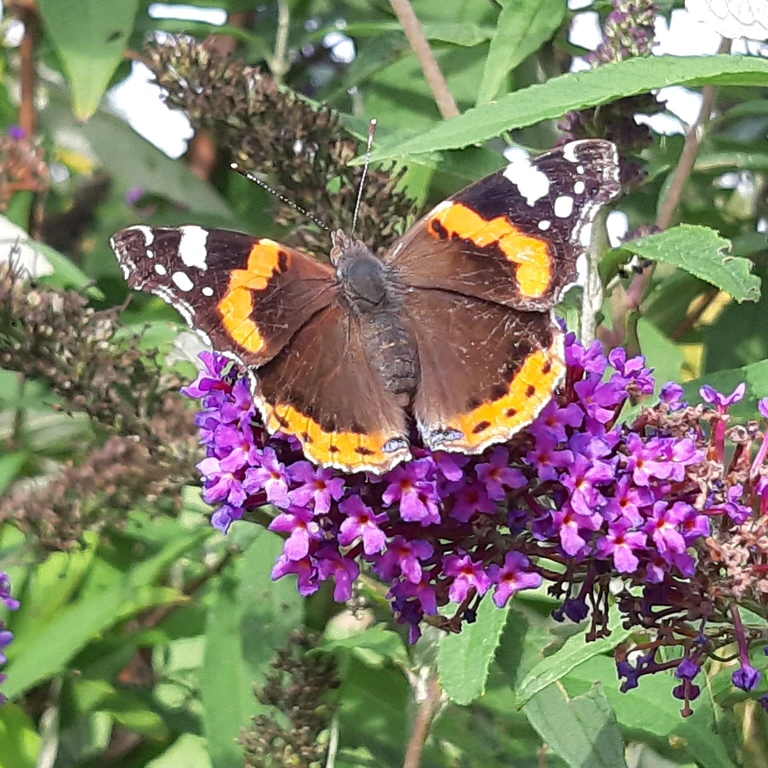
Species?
Vanessa atalanta
